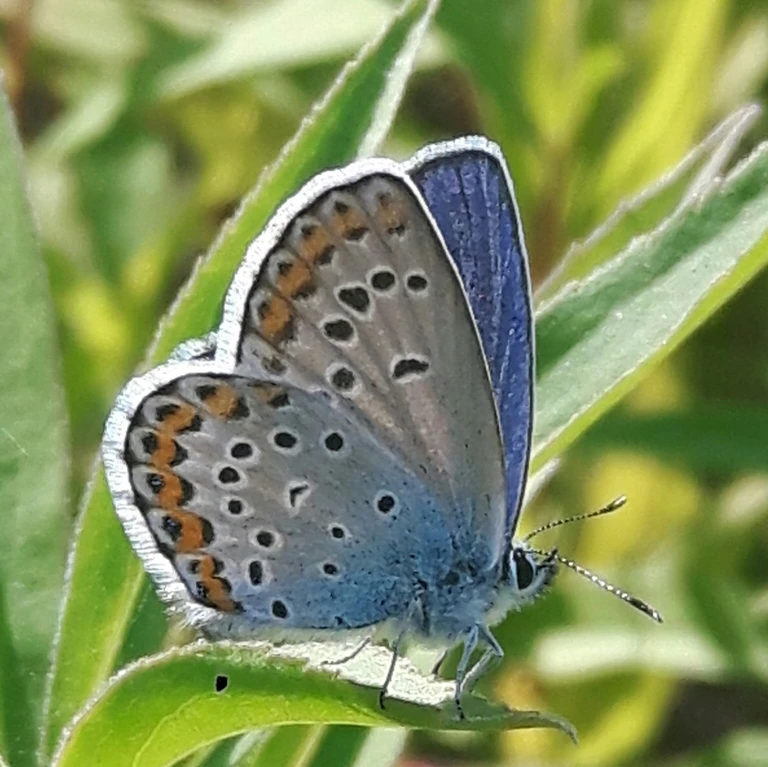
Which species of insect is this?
Plebejus argyrognomon
